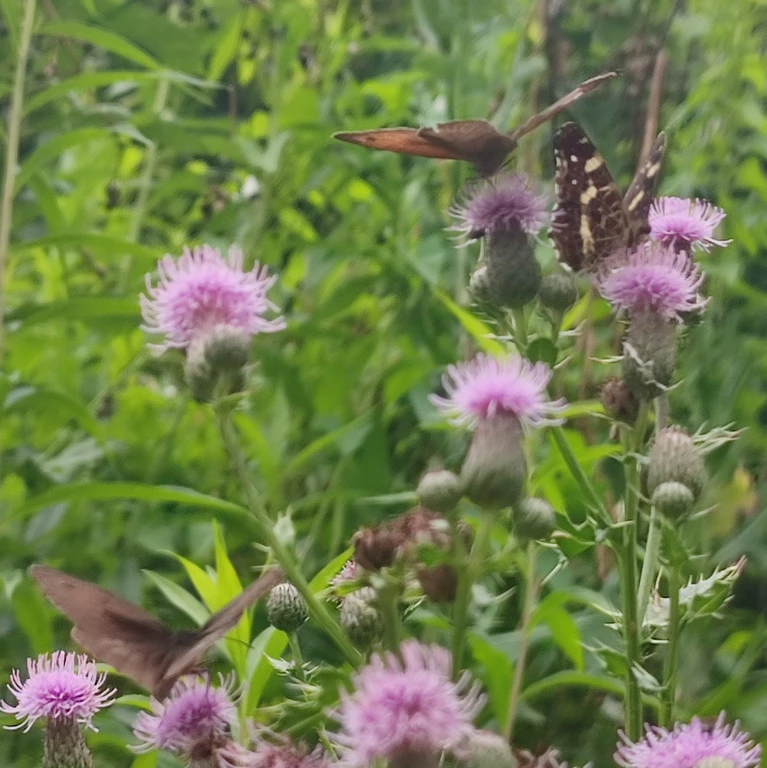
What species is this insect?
Araschnia levana
